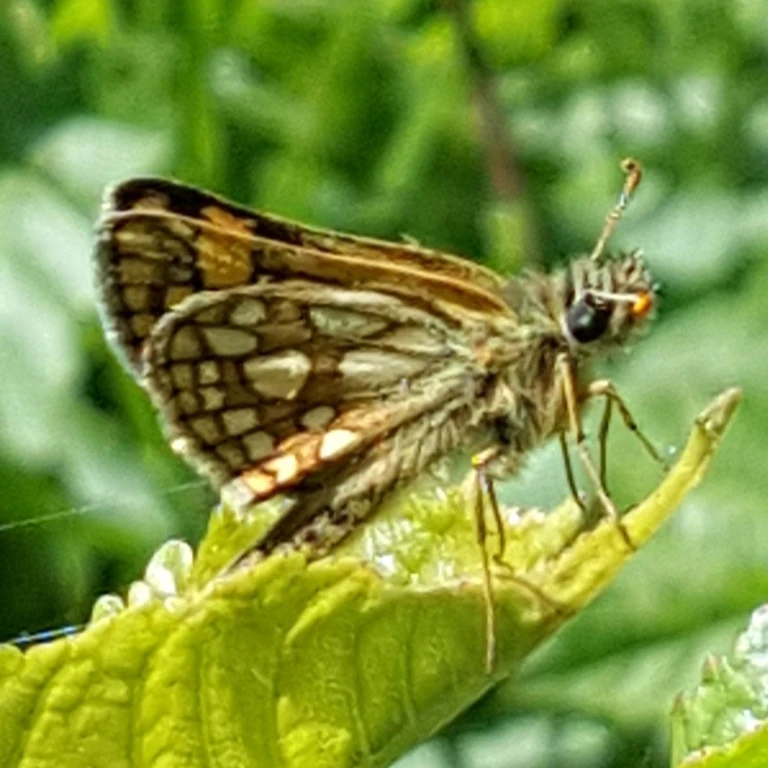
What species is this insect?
Carterocephalus palaemon
